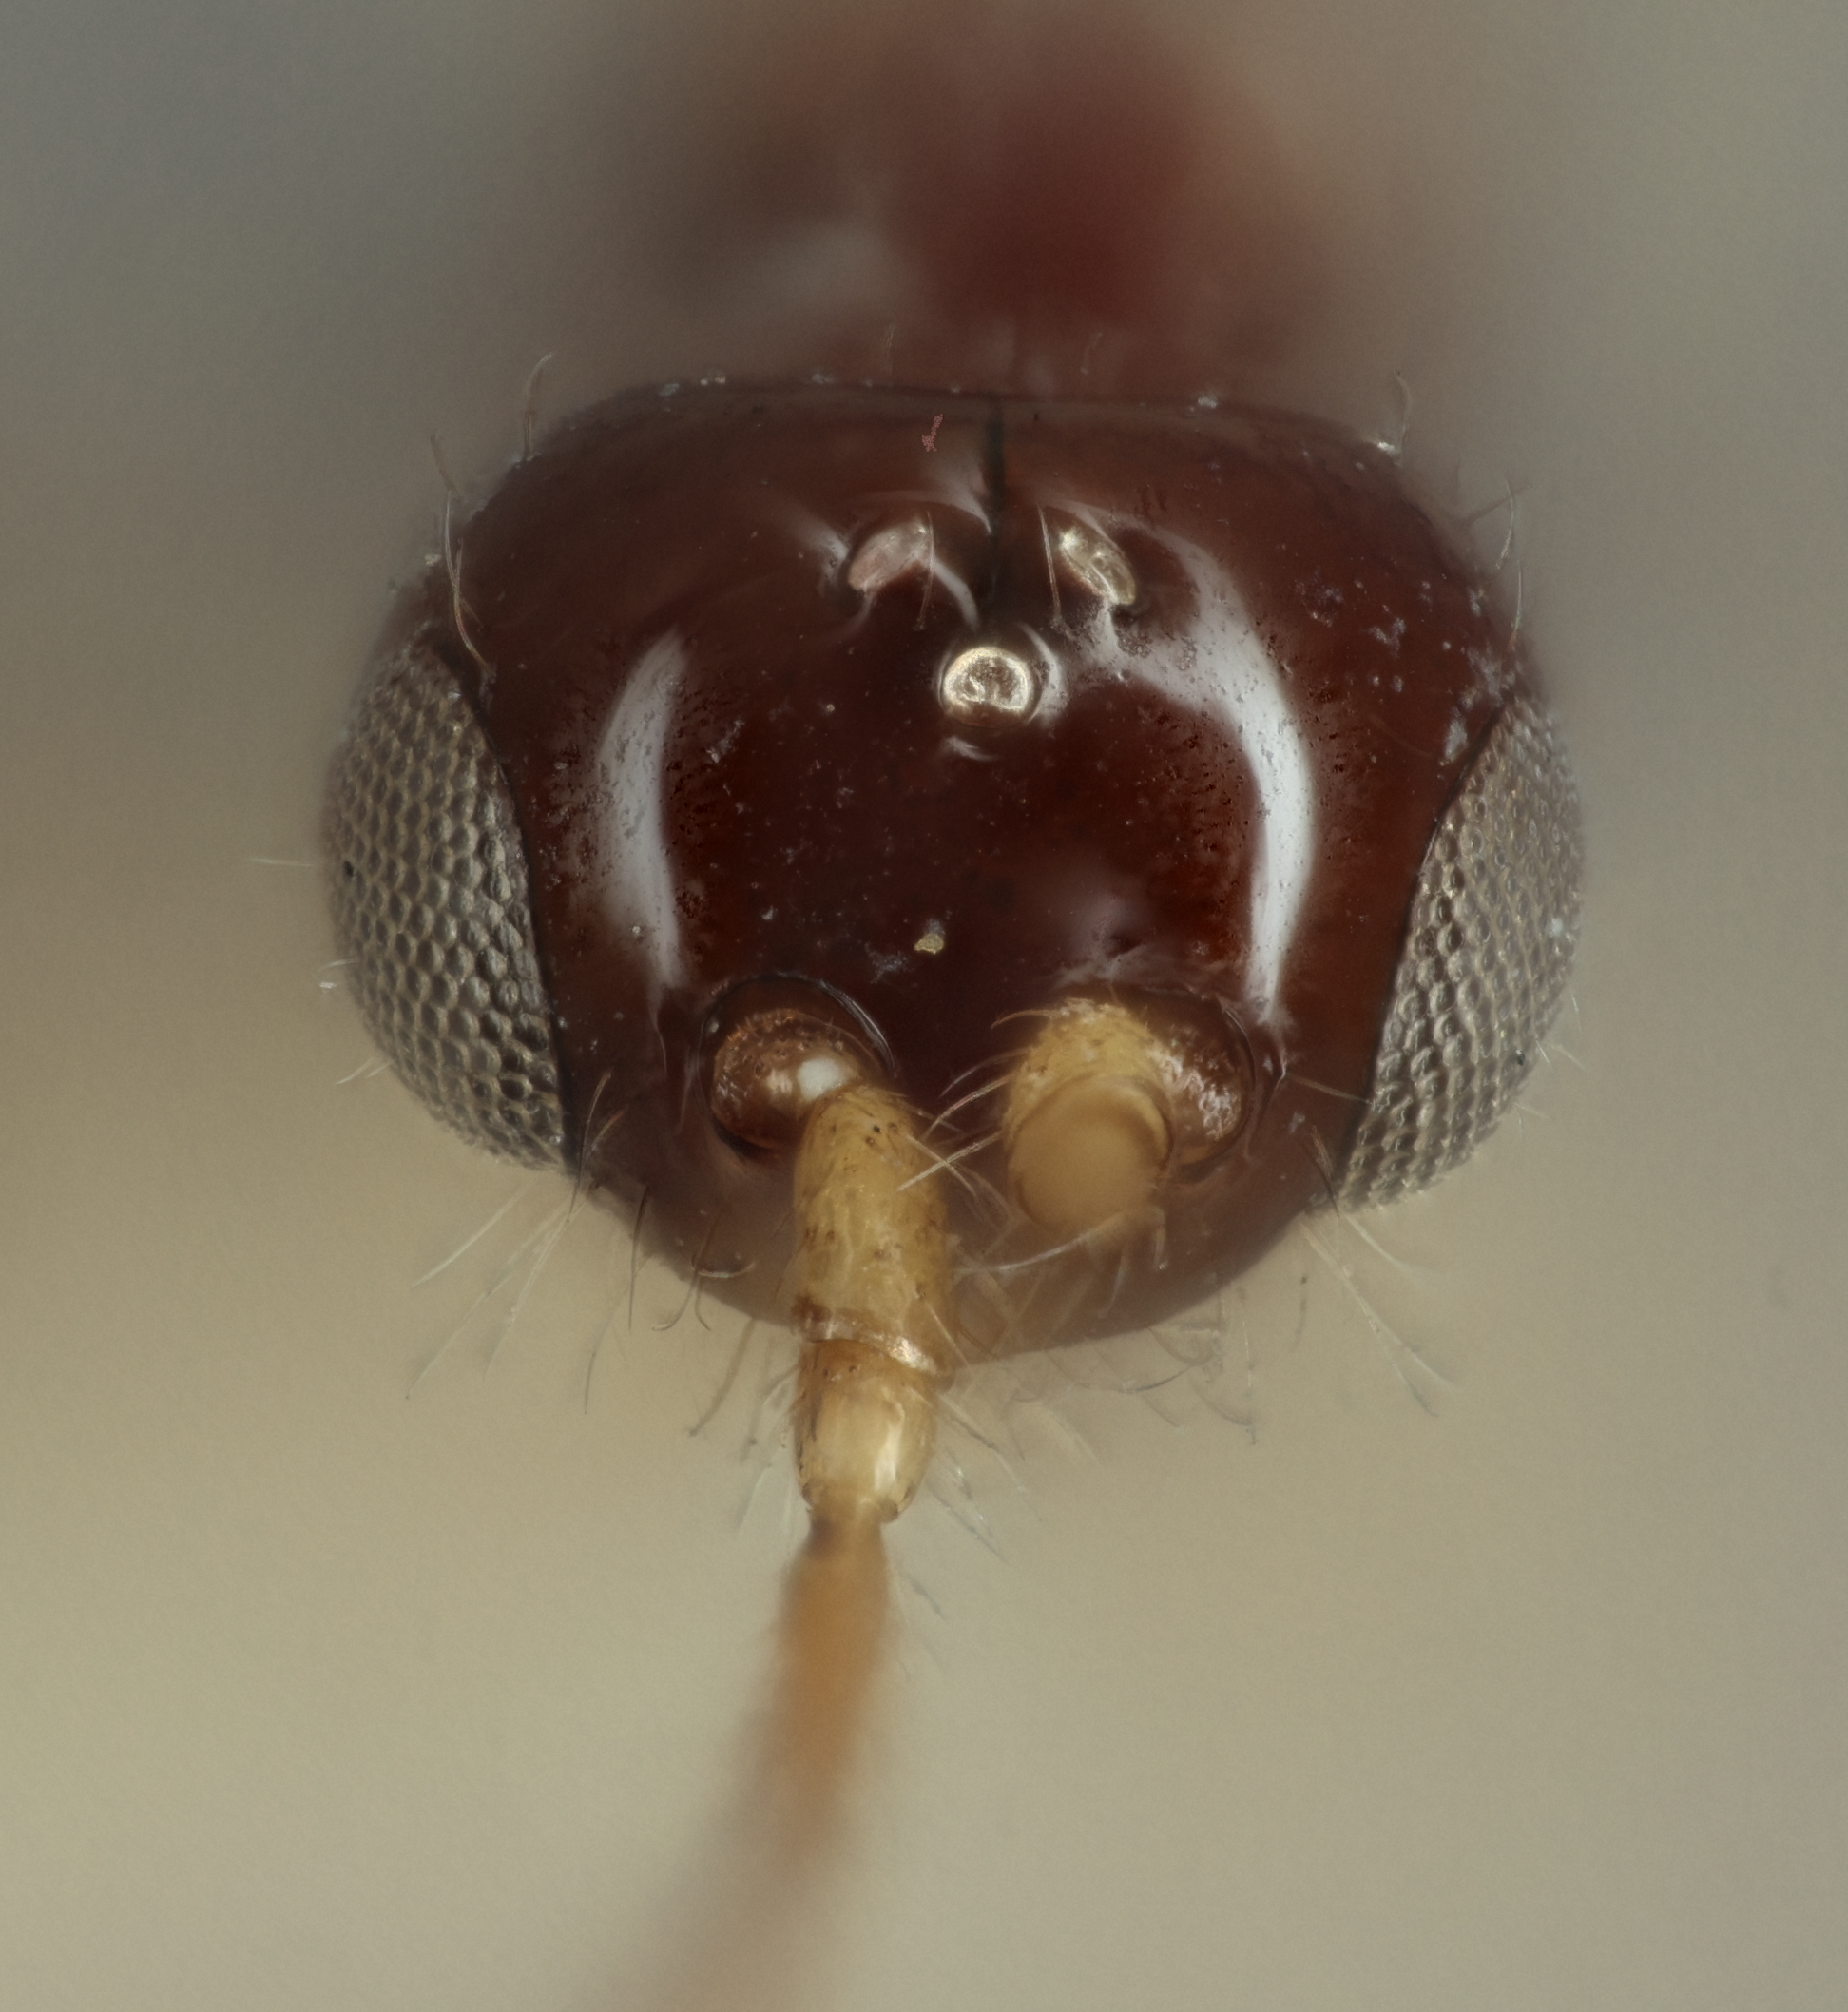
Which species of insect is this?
Aphaereta varipedis
